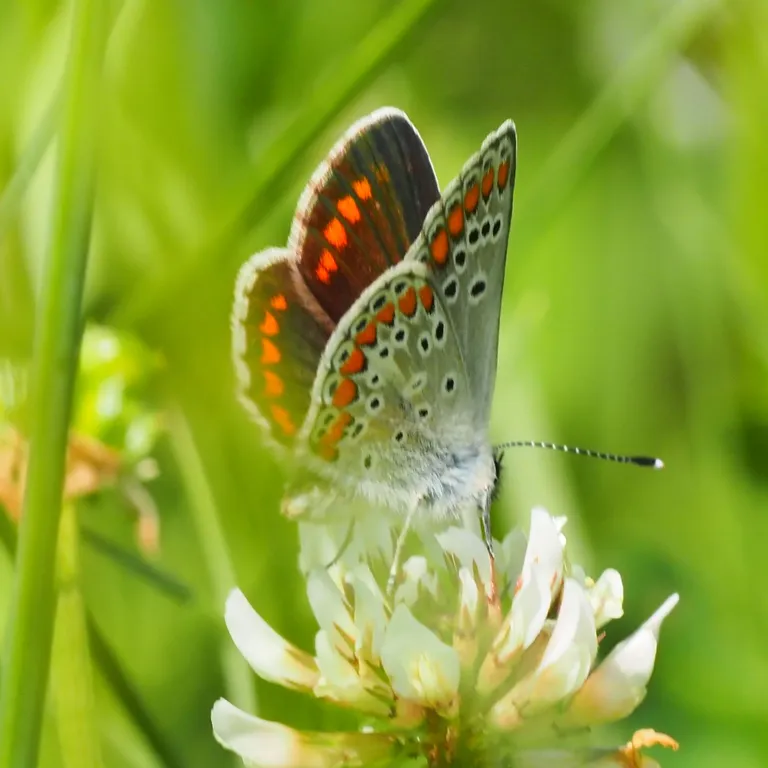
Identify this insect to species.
Aricia agestis/artaxerxes
